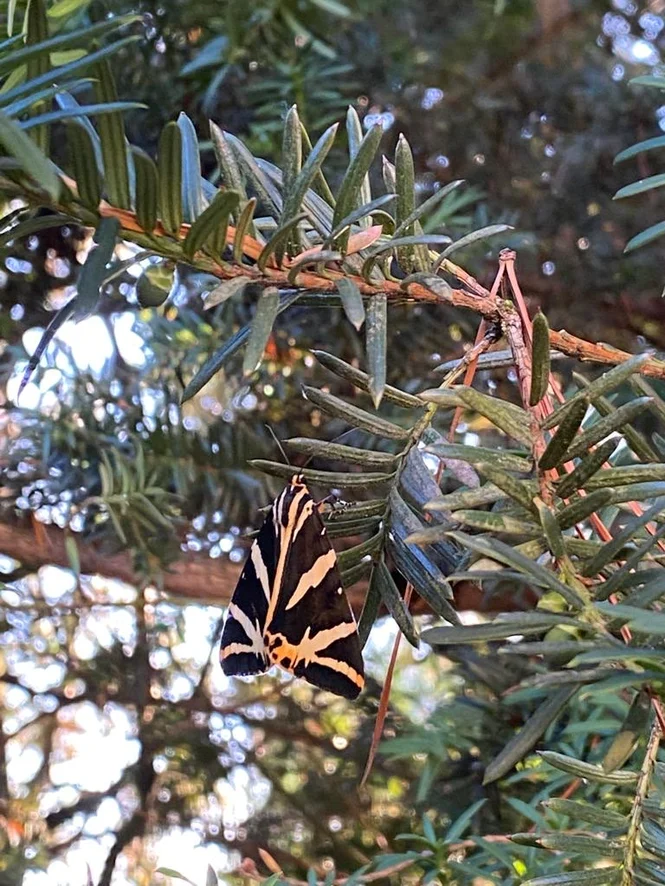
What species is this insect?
Euplagia quadripunctaria
